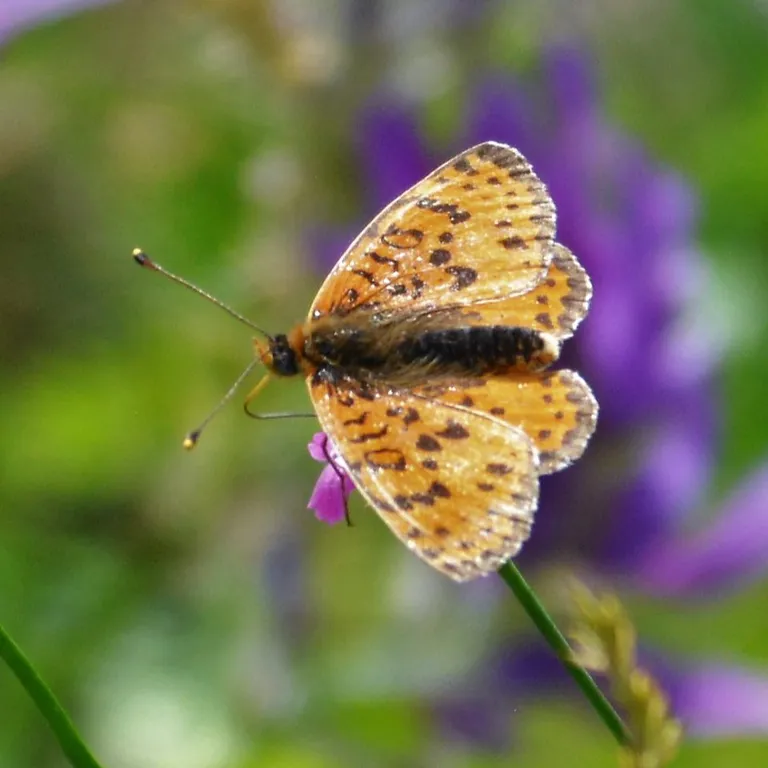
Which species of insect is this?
Melitaea didyma
